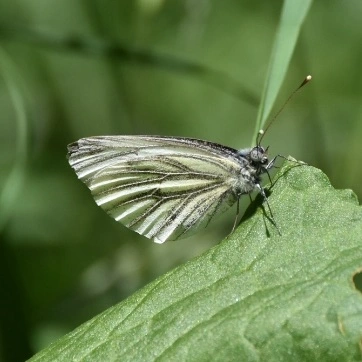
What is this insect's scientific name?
Pieris napi
